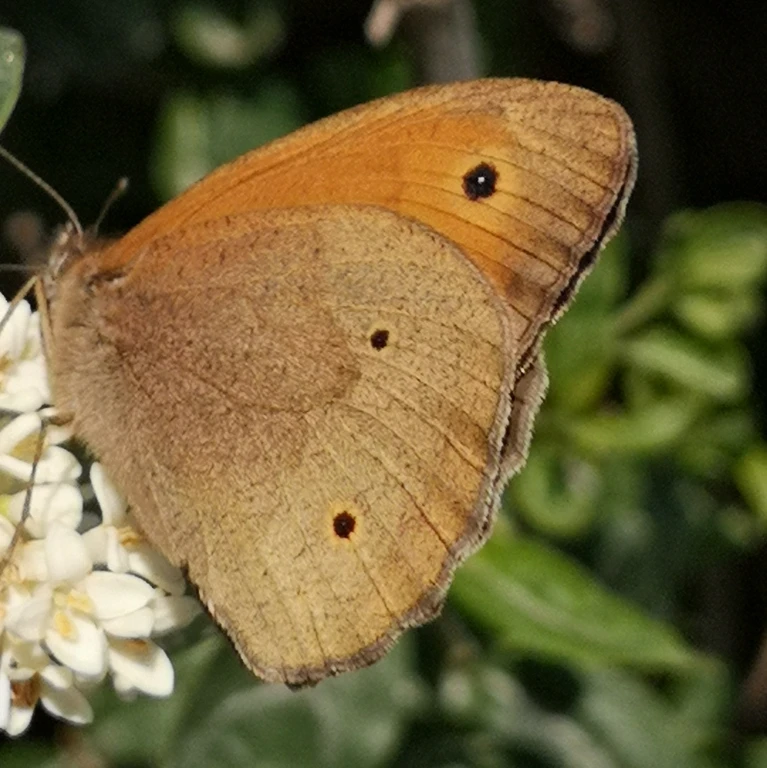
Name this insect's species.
Maniola jurtina
